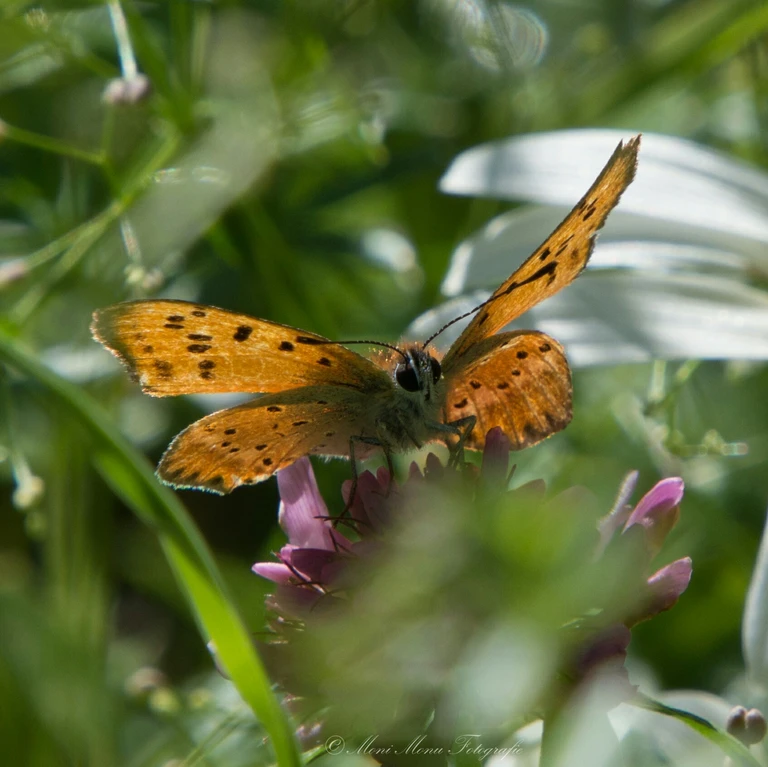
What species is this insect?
Lycaena virgaureae
